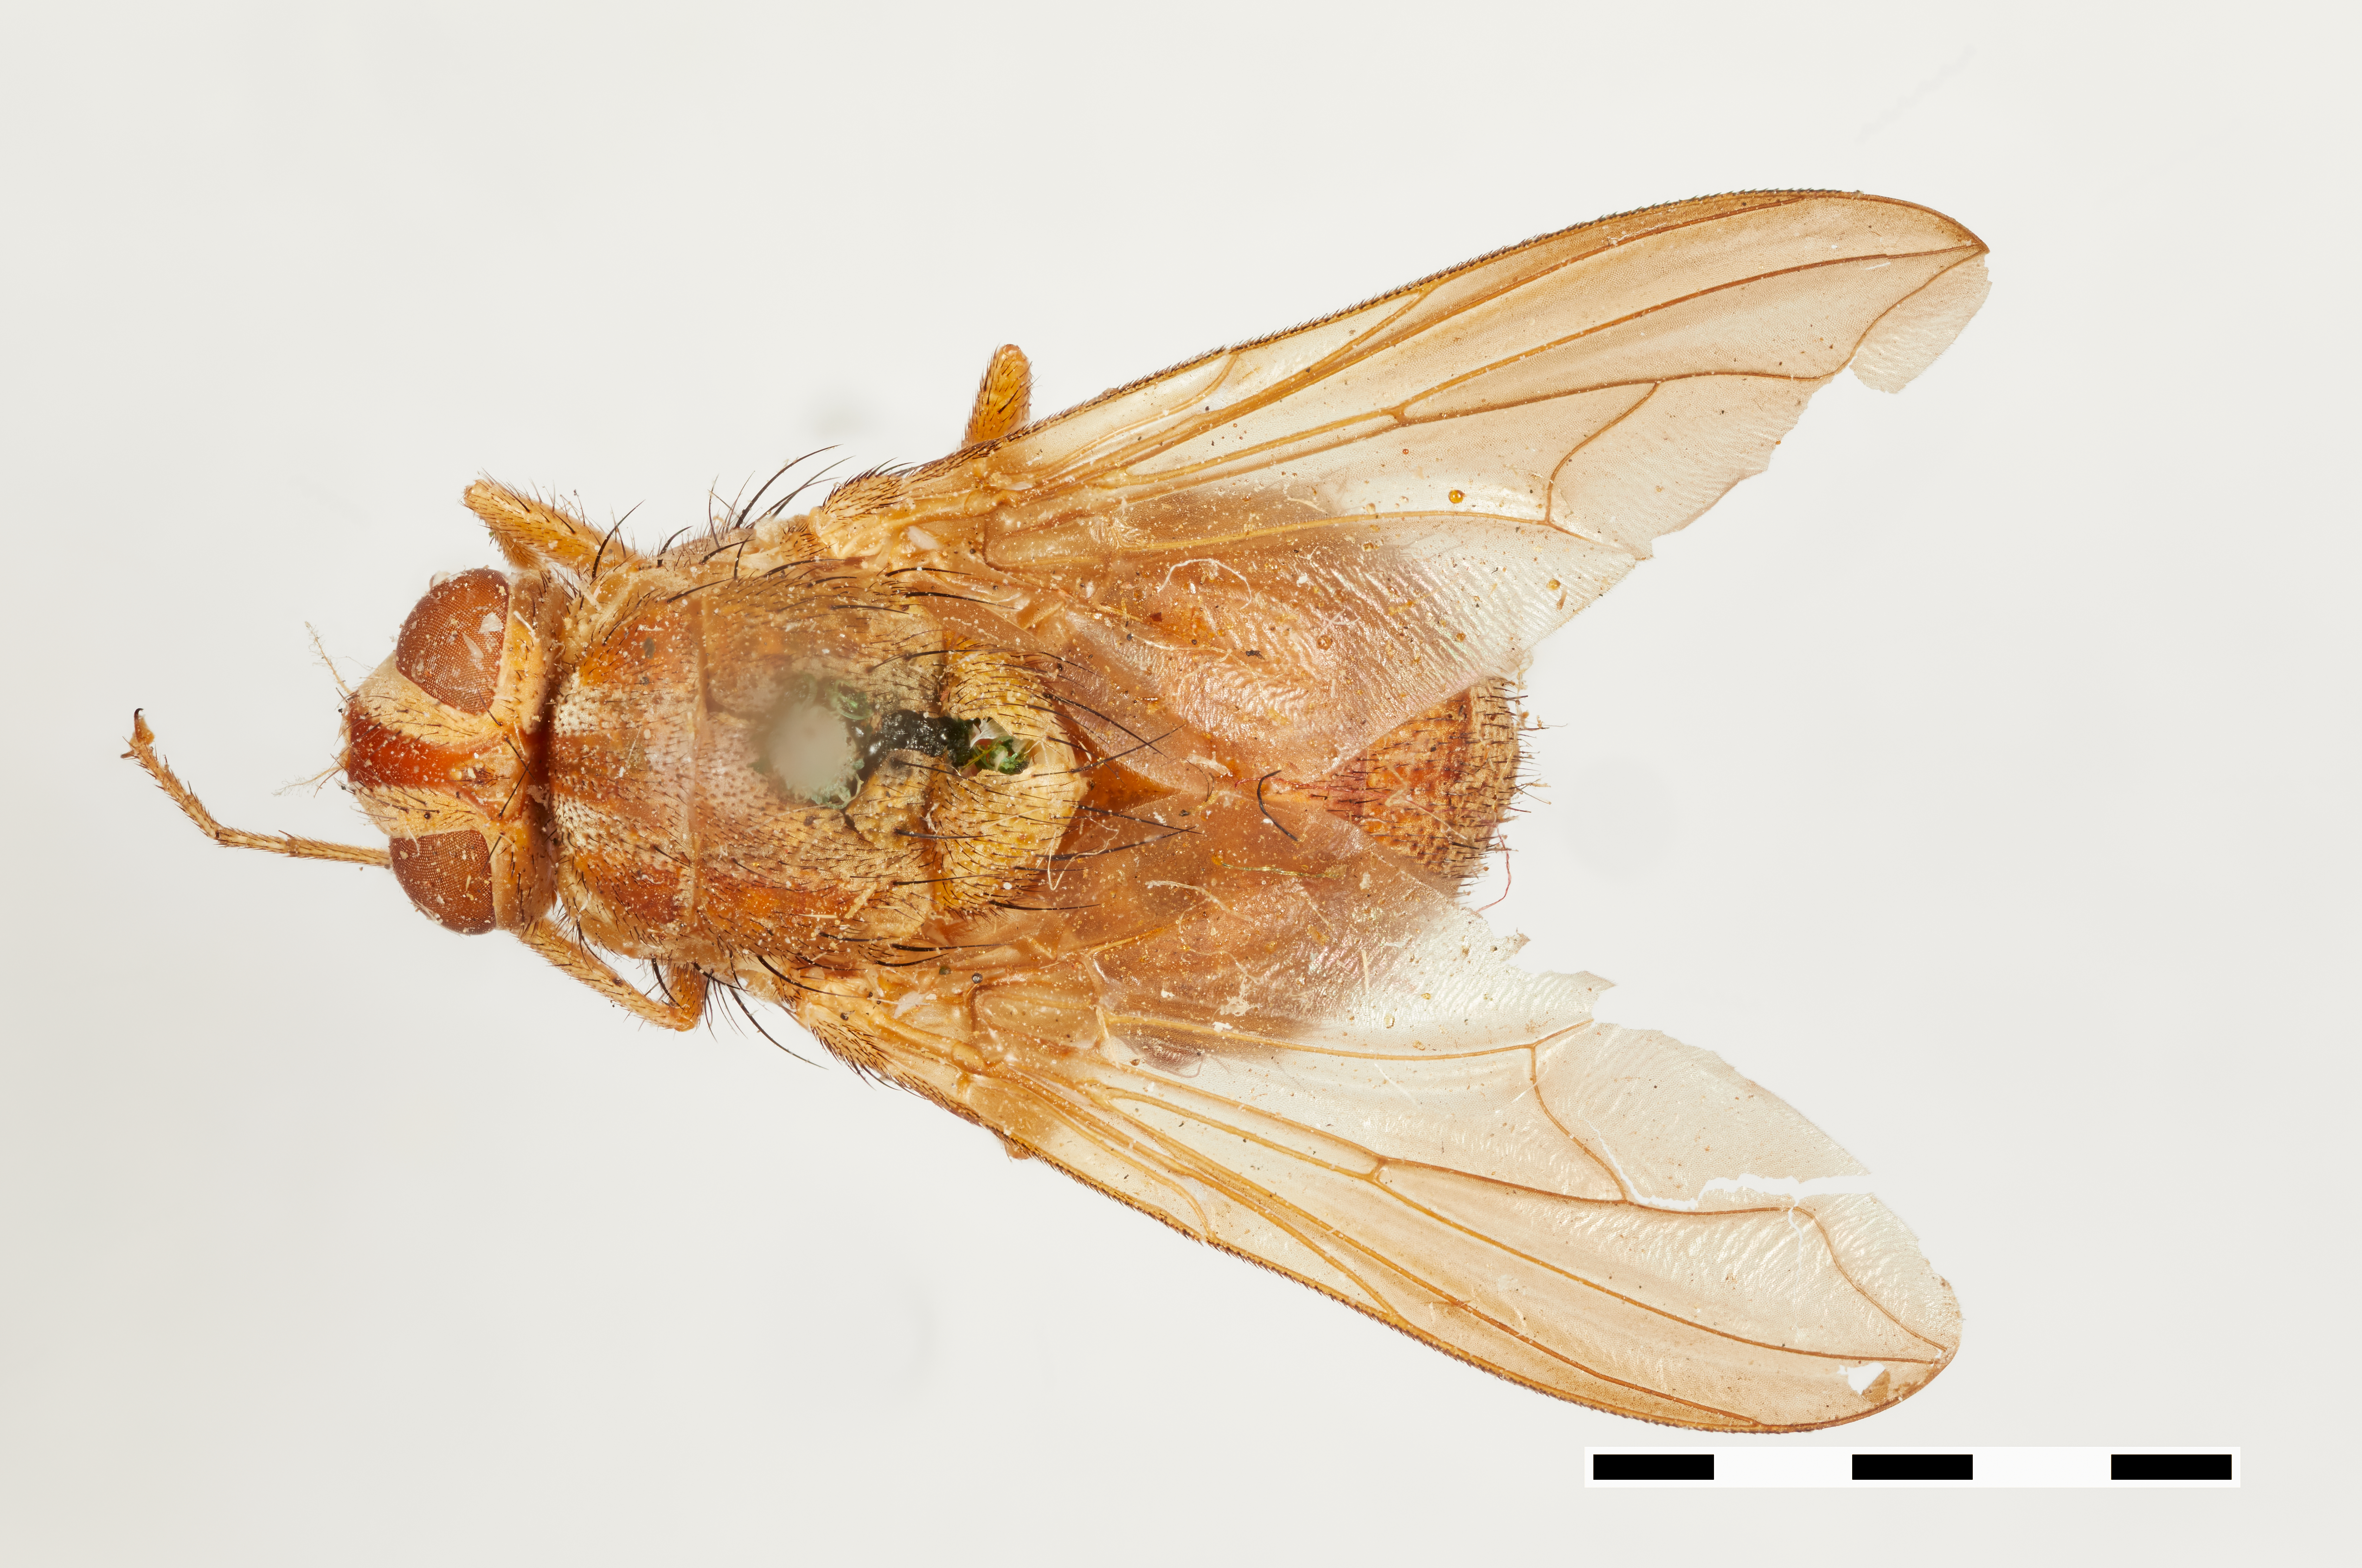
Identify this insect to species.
Phasiops flava
